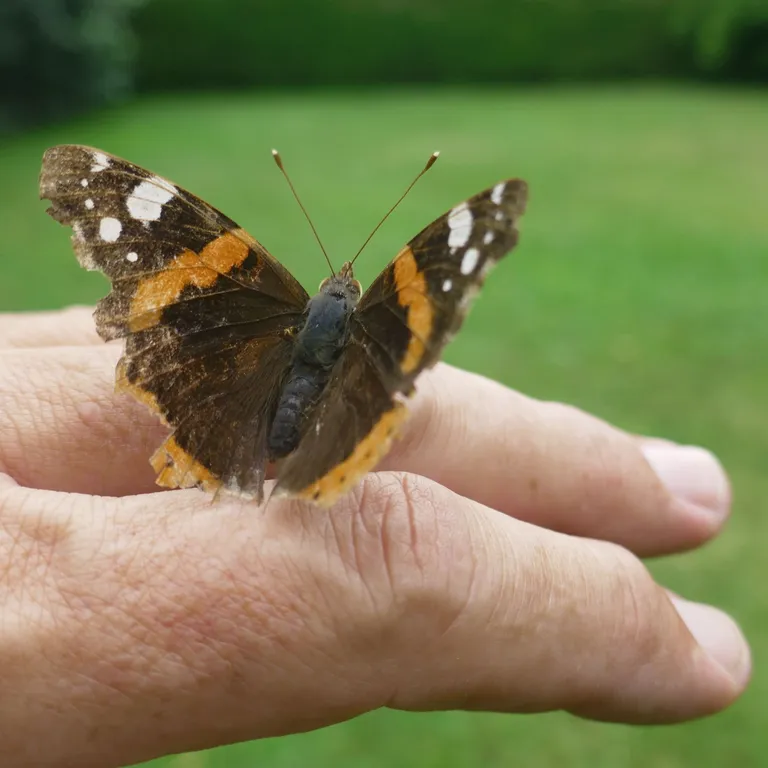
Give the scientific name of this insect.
Vanessa atalanta
